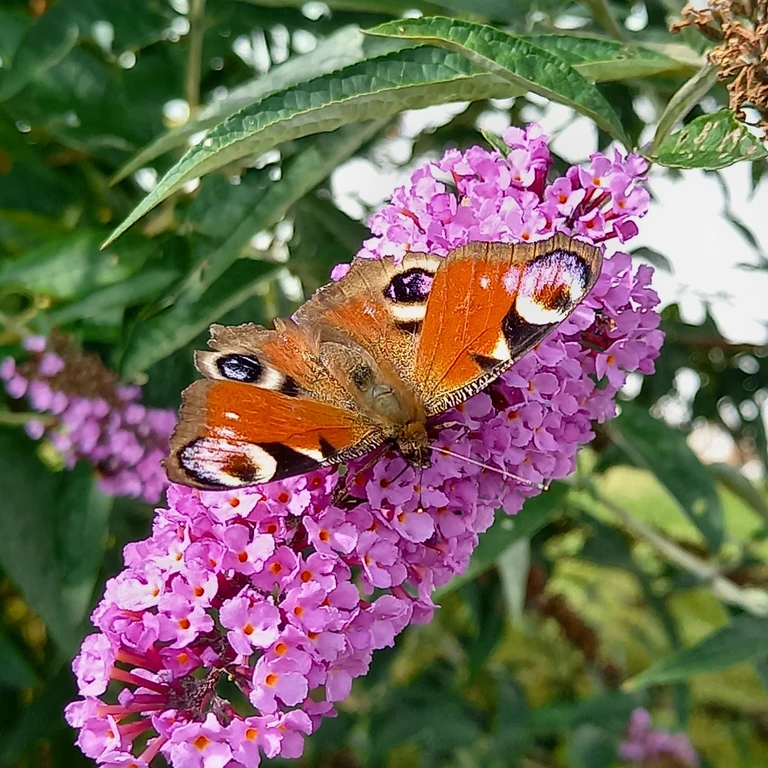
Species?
Aglais io
